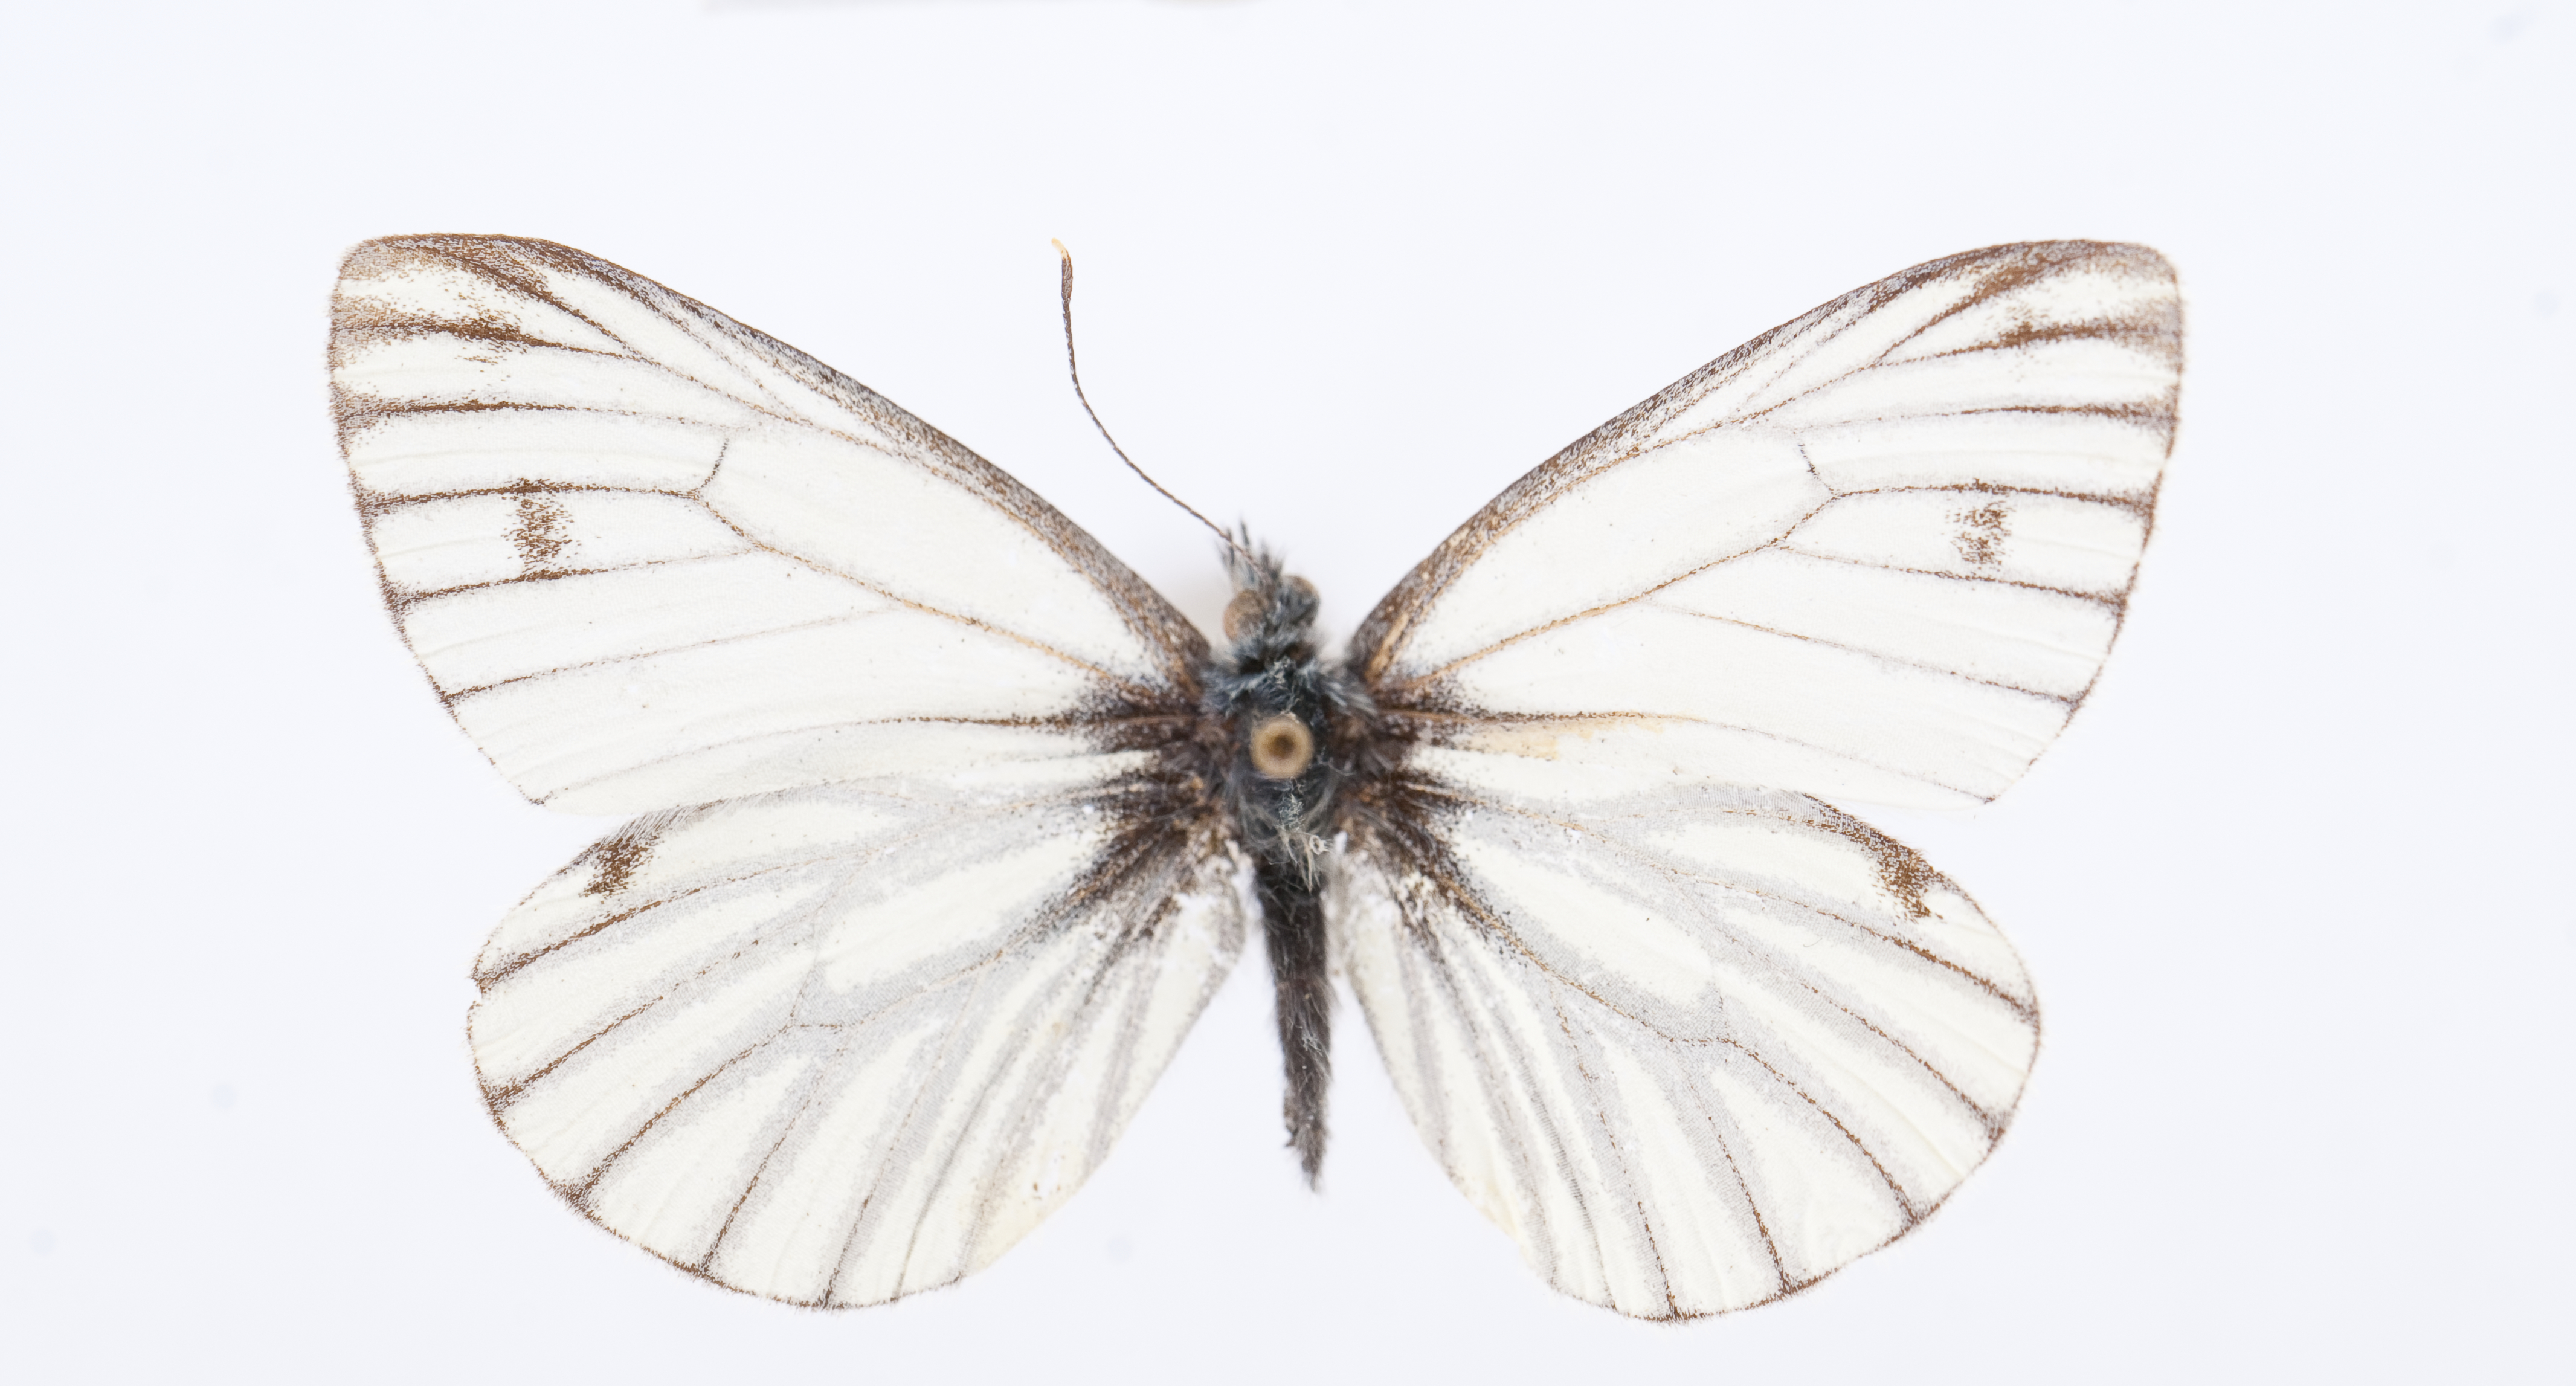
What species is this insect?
Pieris narina
